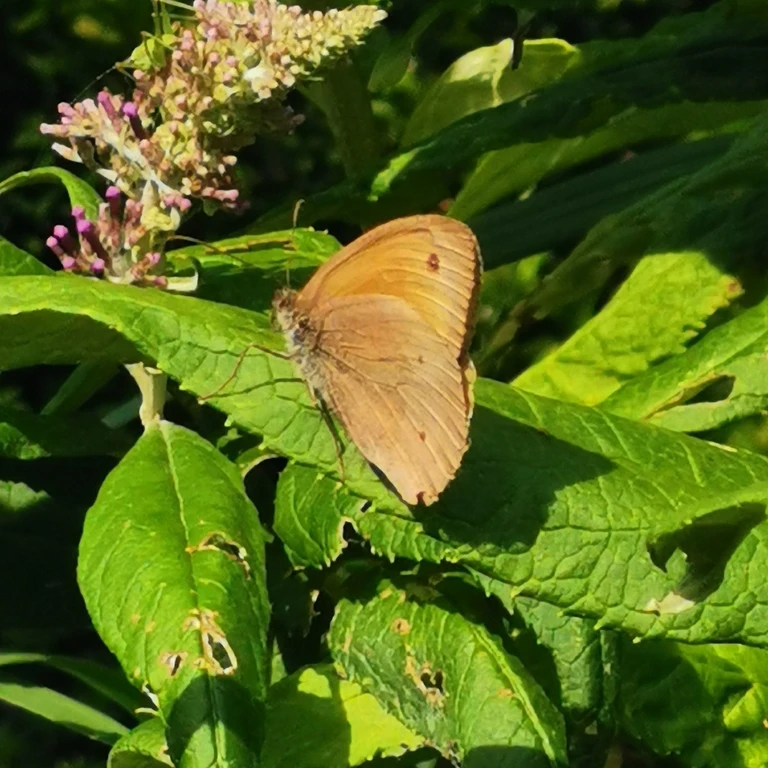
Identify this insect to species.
Maniola jurtina
